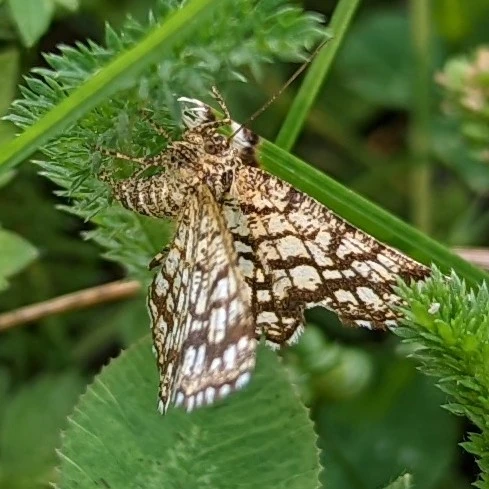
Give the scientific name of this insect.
Chiasmia clathrata
